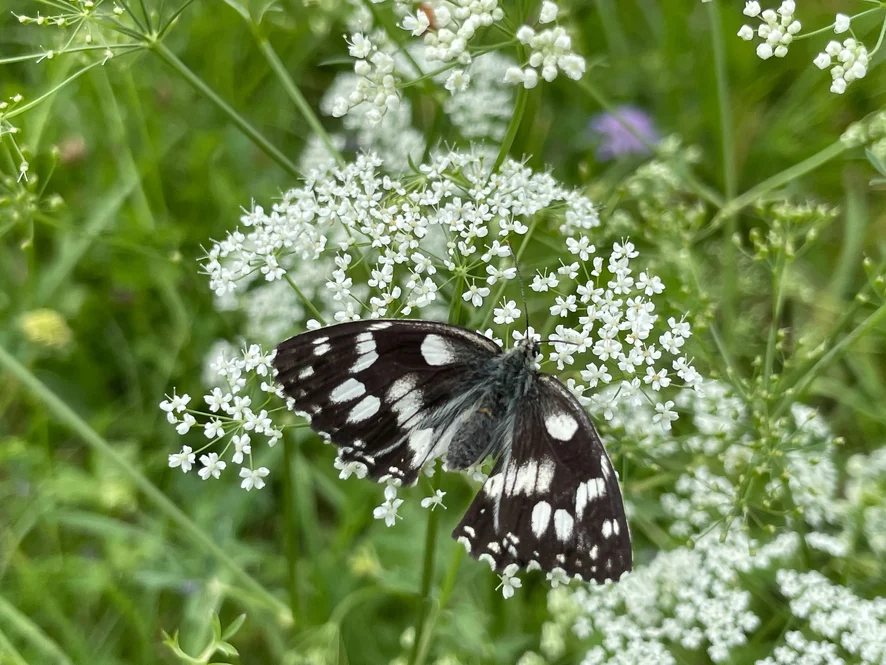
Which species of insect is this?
Melanargia galathea
